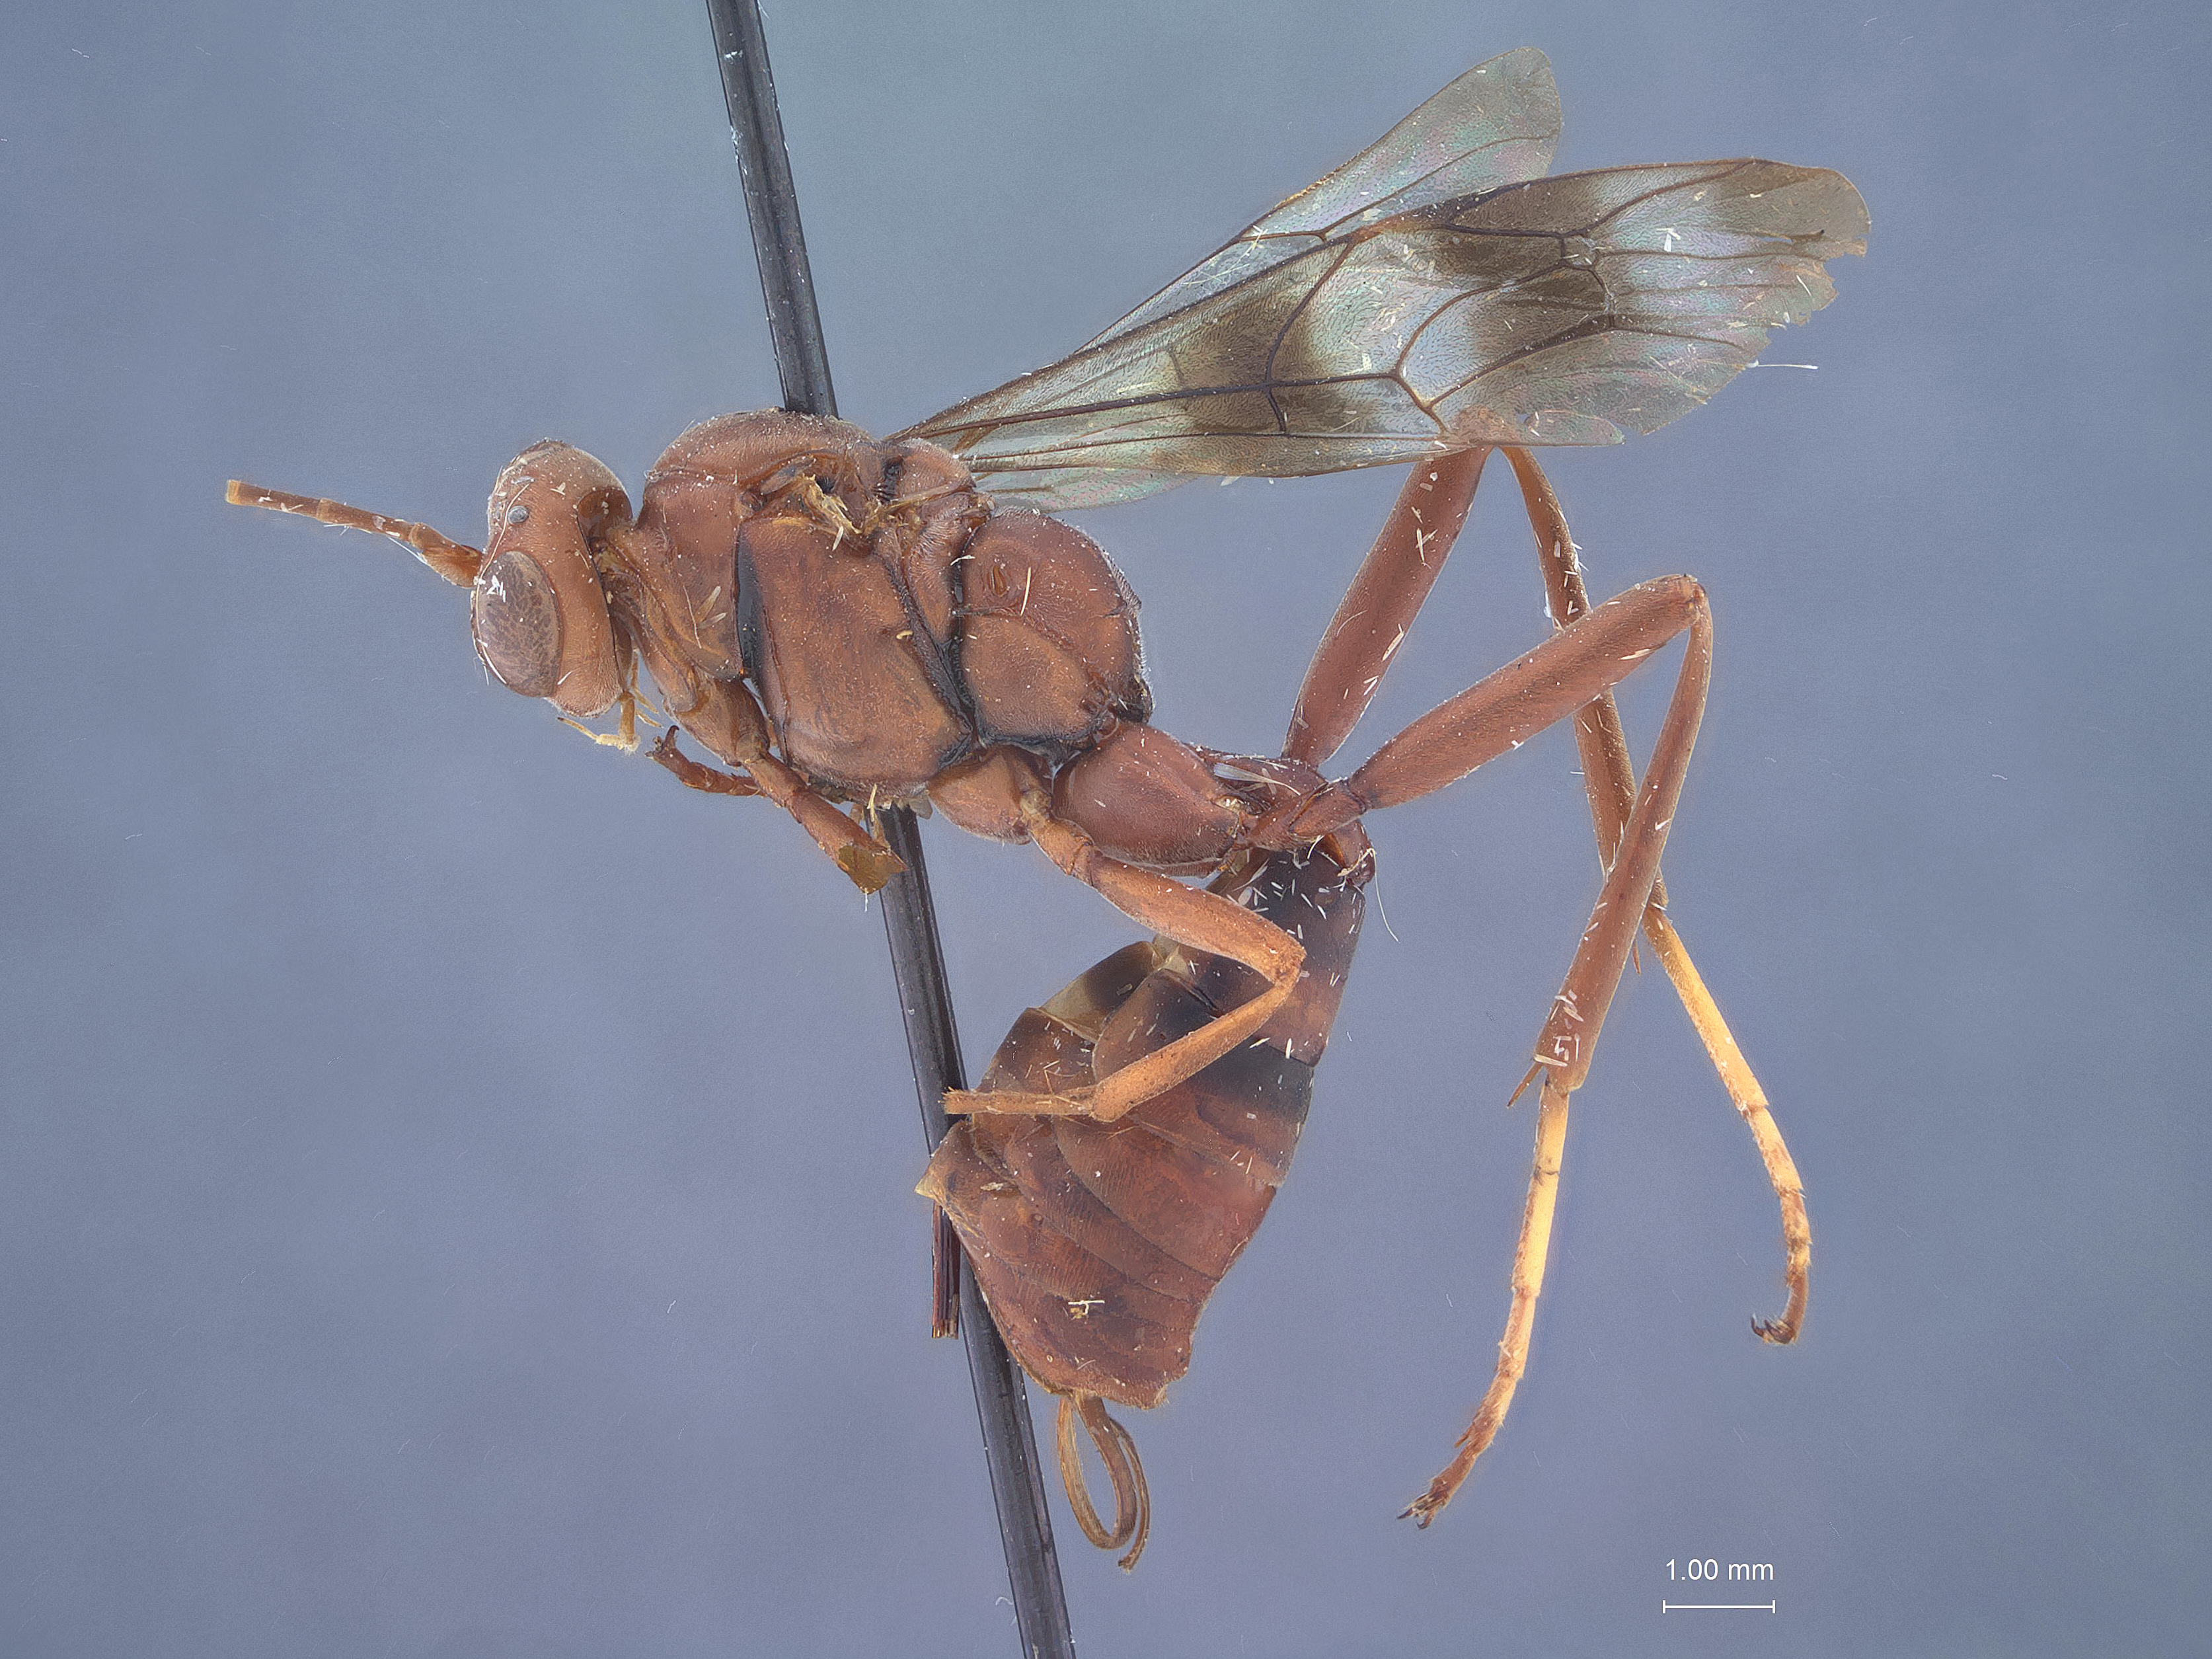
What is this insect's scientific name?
Lanugo ferrugata
